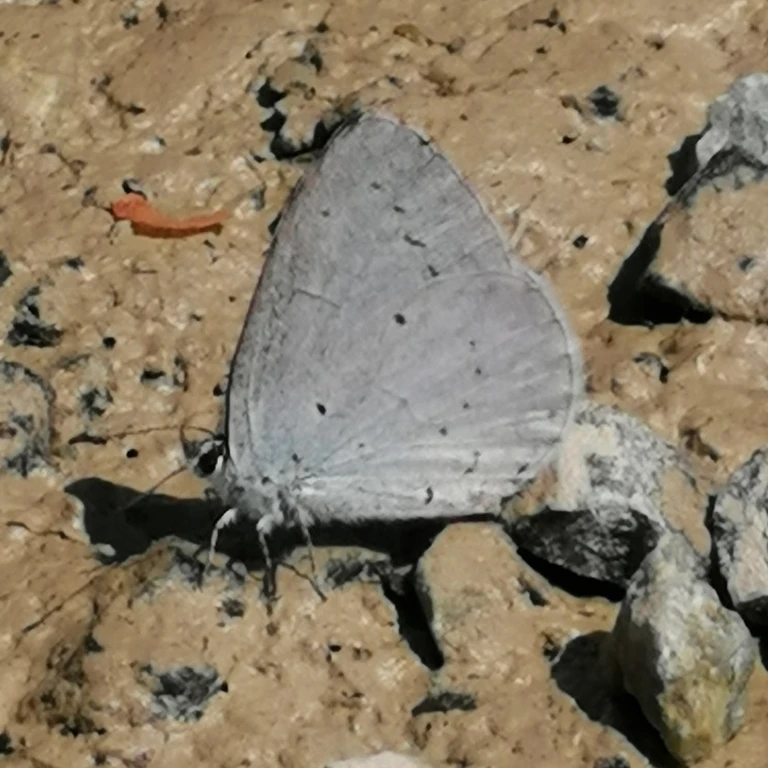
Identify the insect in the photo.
Celastrina argiolus
